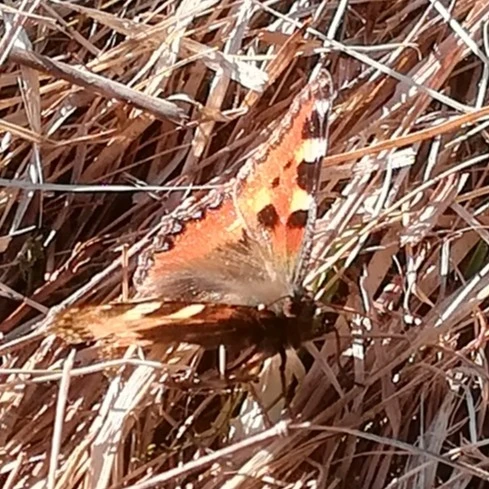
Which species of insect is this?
Aglais urticae
